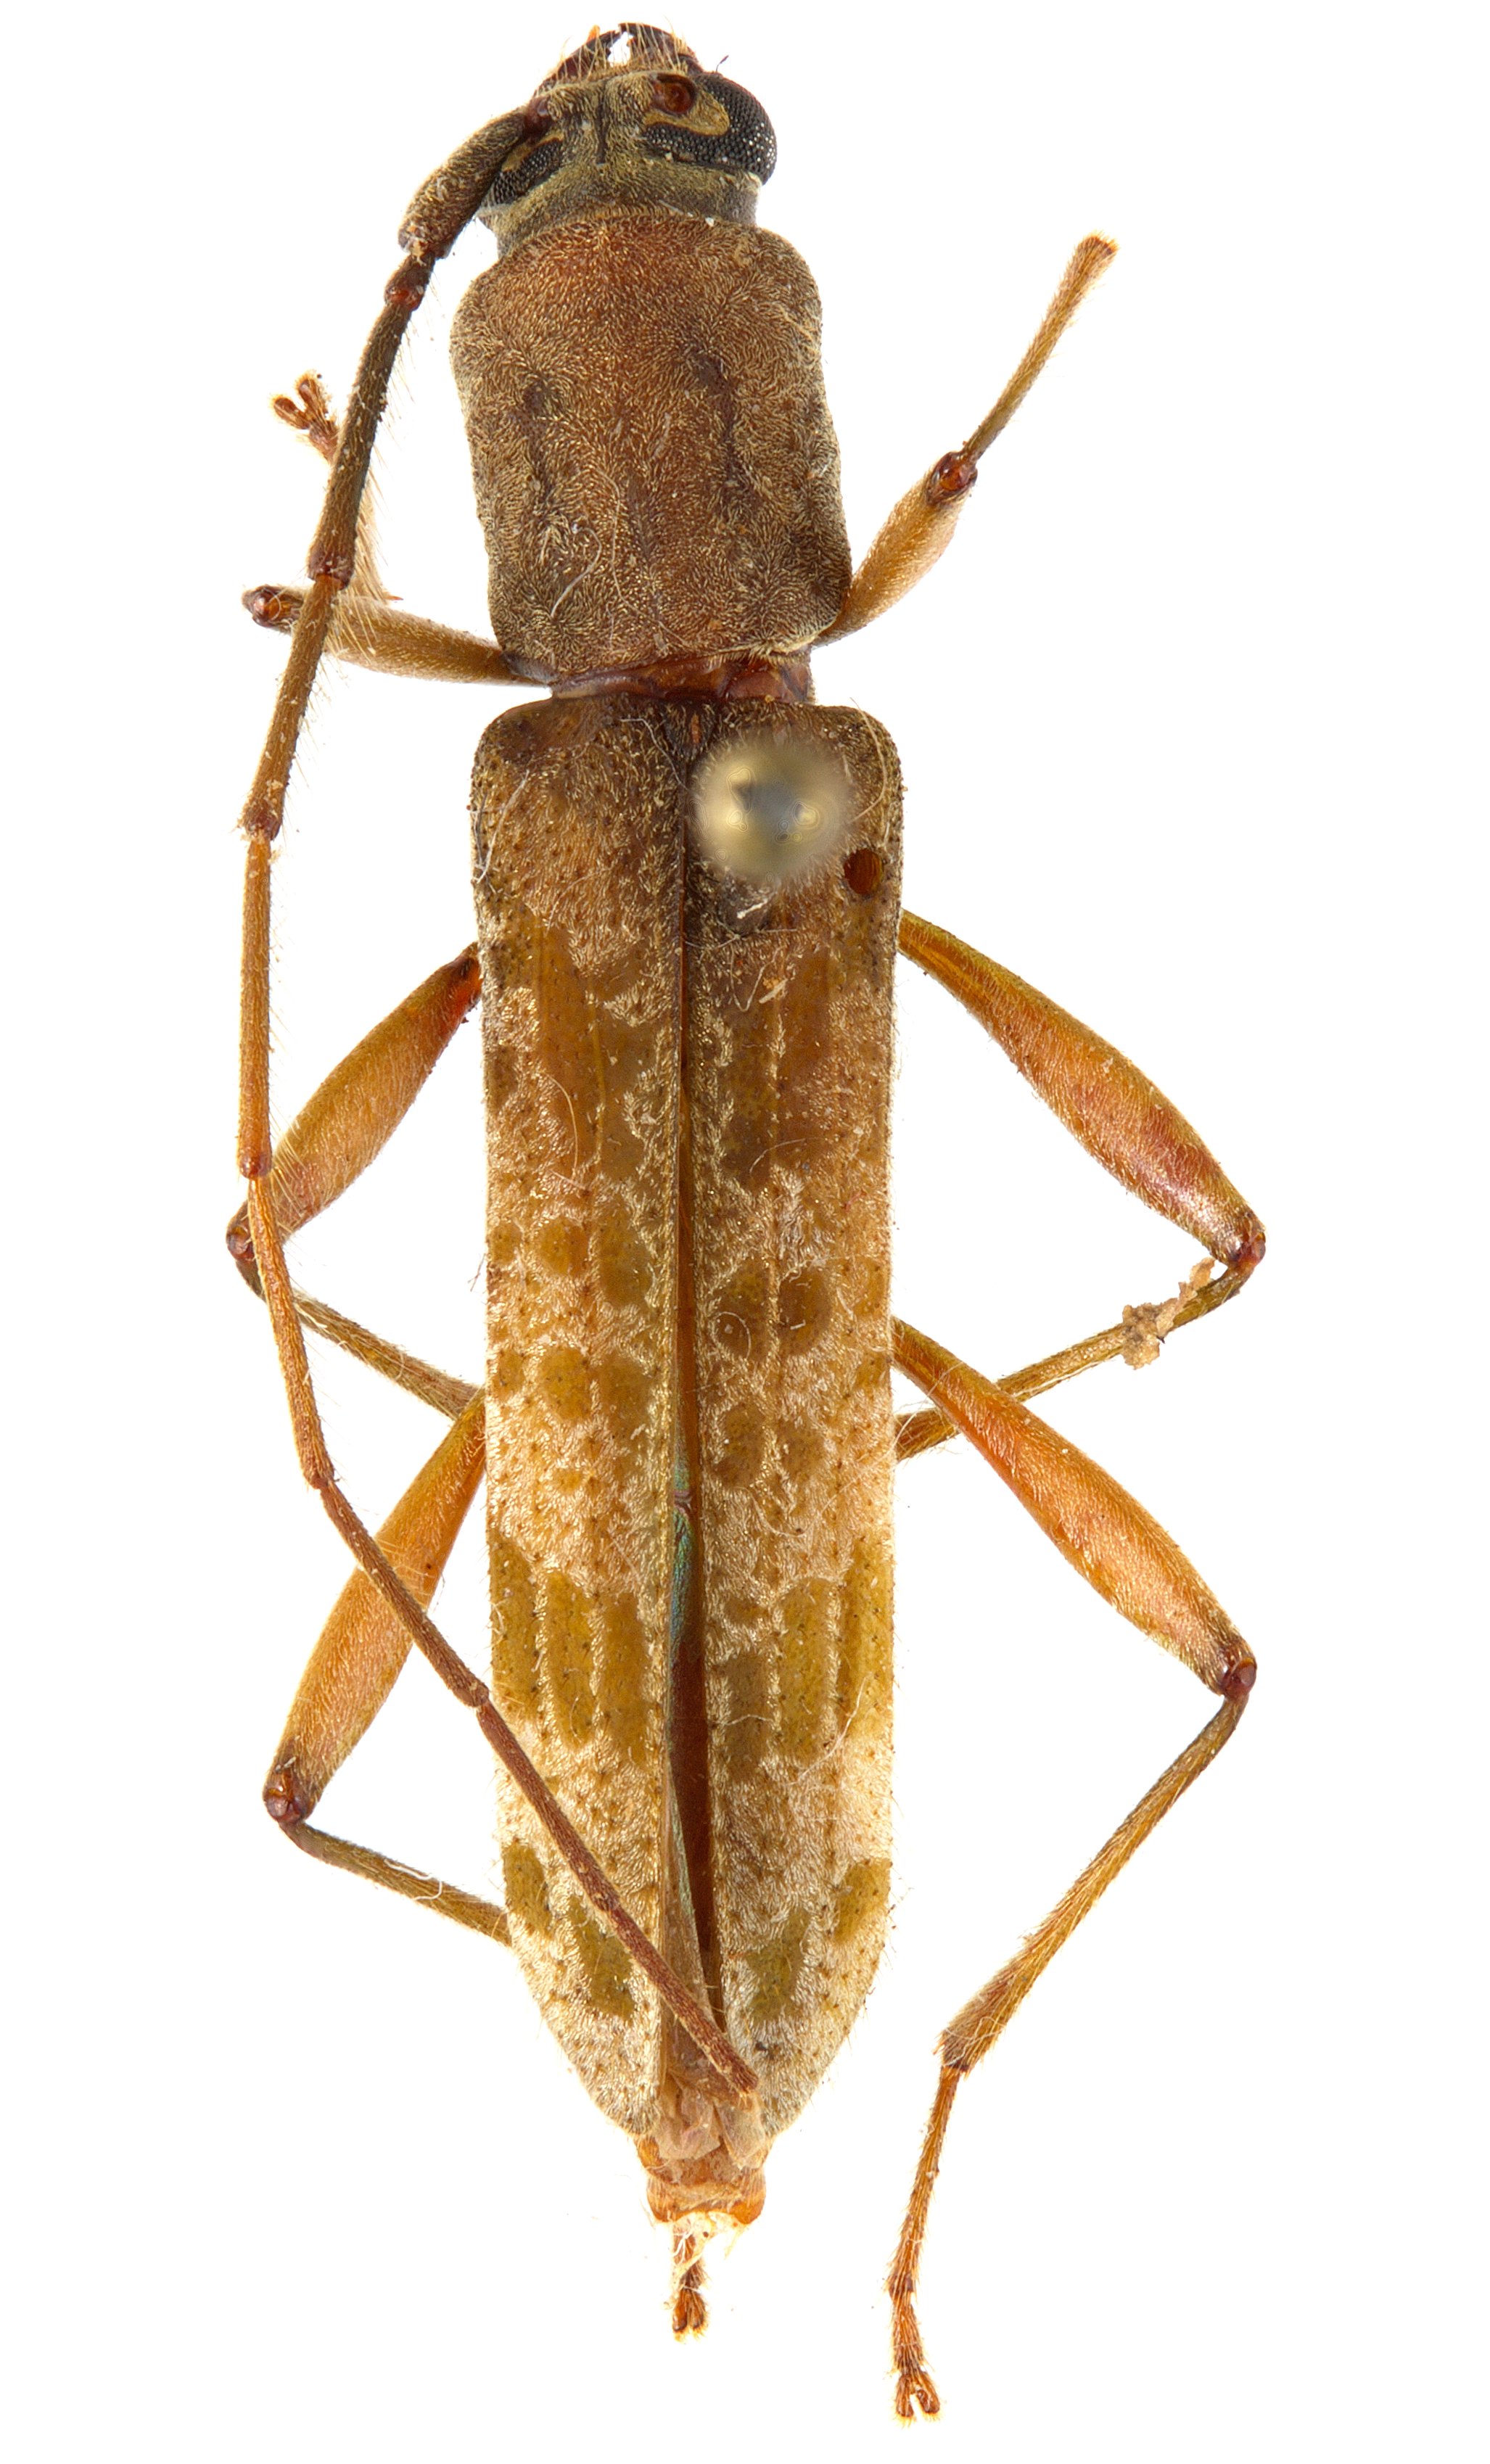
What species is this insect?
Androeme plagiata
